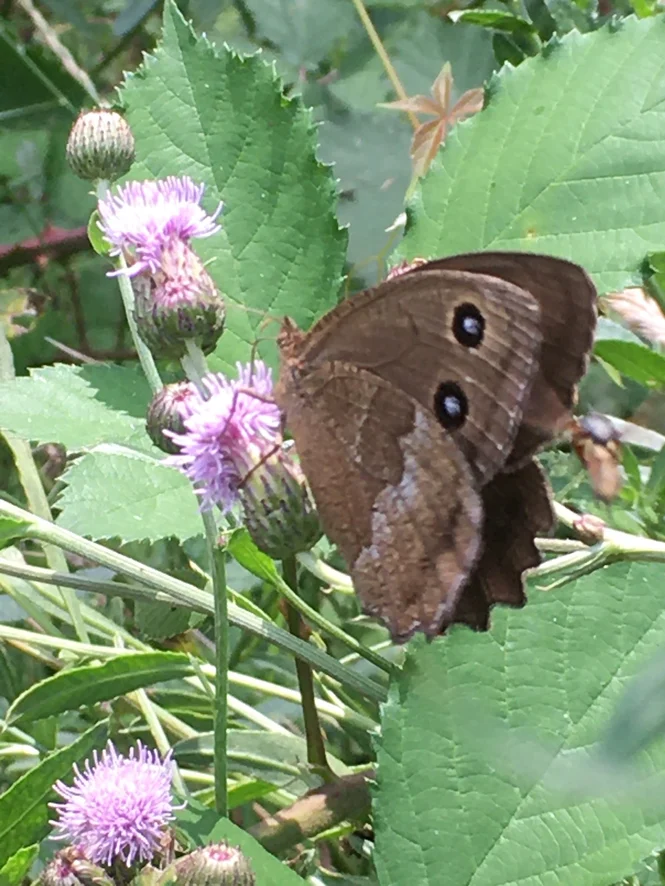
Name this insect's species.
Minois dryas
